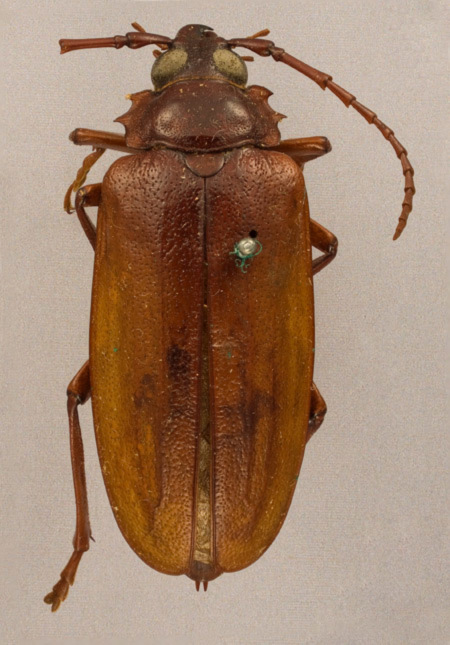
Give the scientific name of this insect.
Prionus pocularis
